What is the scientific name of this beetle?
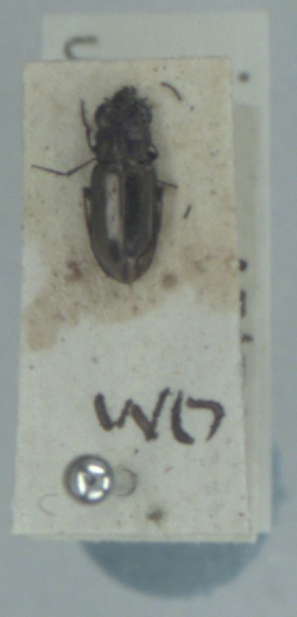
Notiophilus substriatus
